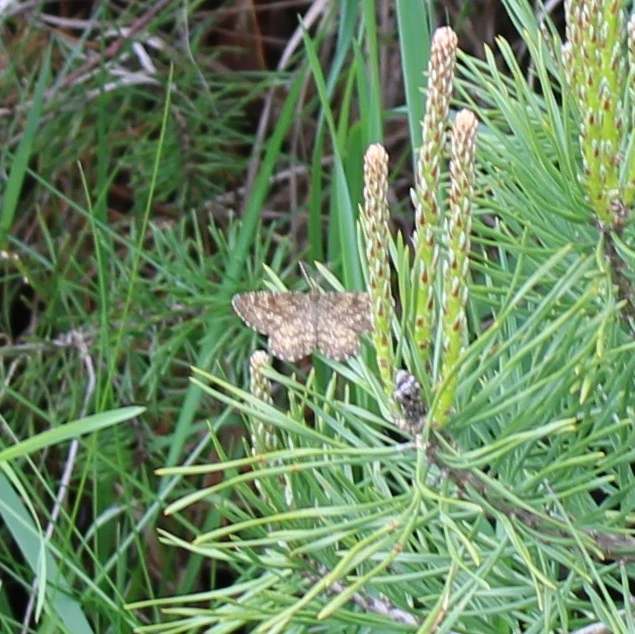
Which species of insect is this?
Ematurga atomaria
